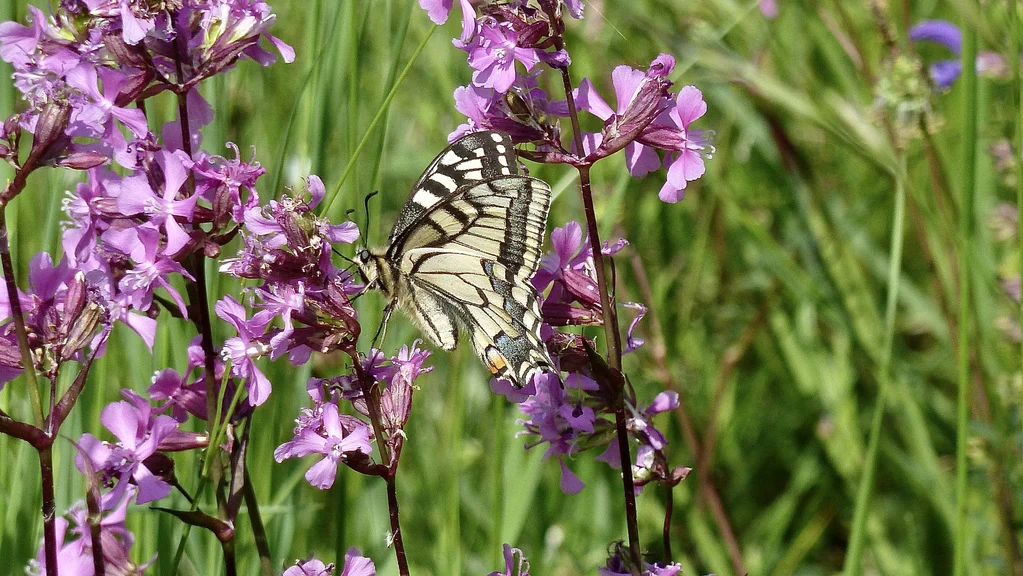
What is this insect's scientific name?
Papilio machaon
